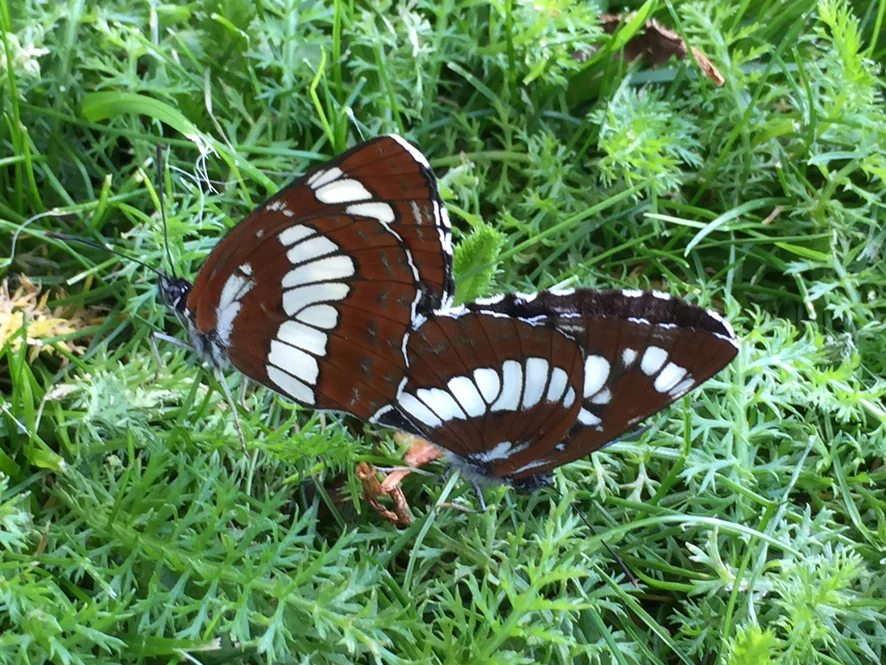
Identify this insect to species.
Neptis rivularis
